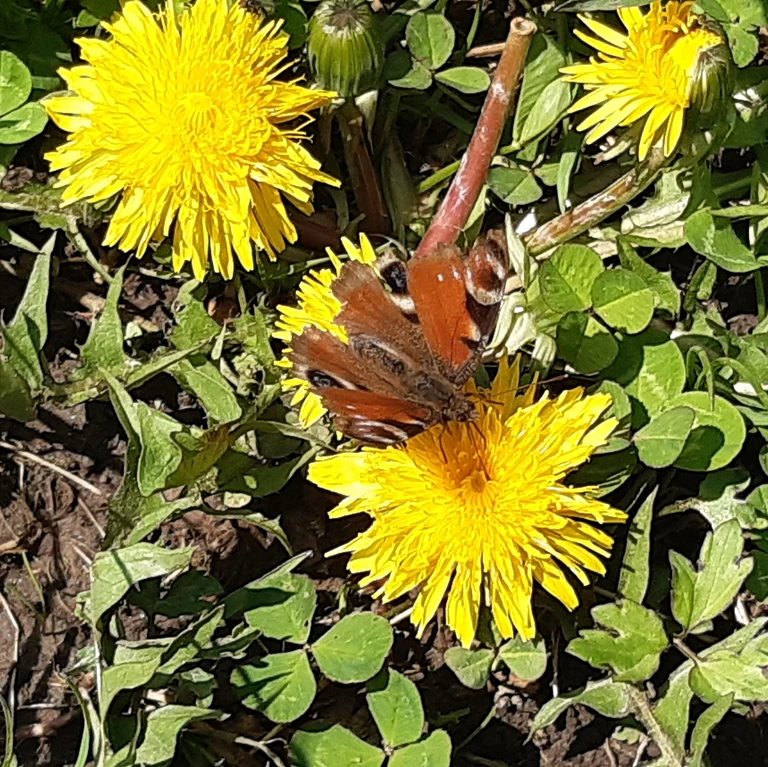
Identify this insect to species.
Aglais io
